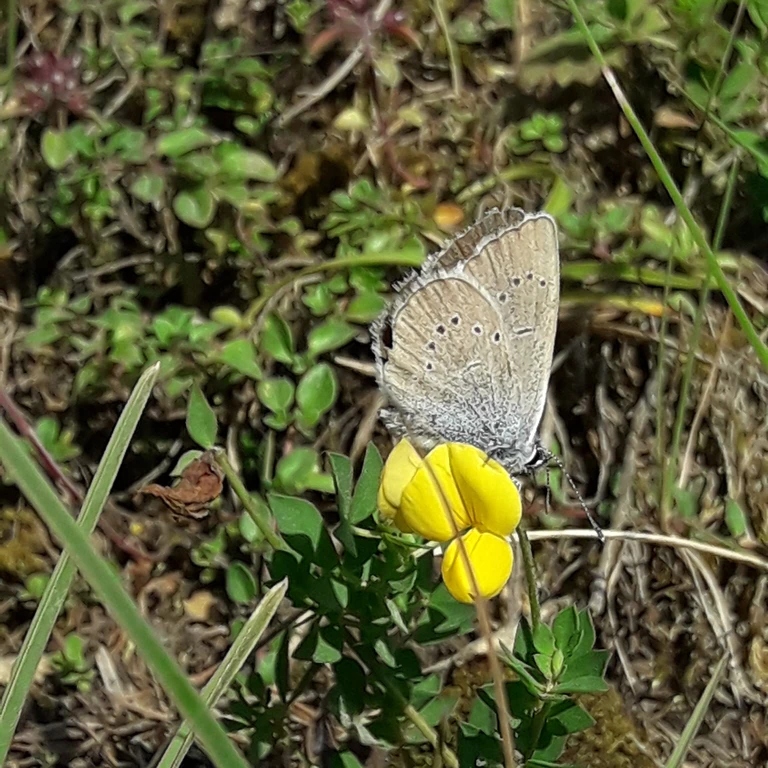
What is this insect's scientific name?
Cyaniris semiargus
